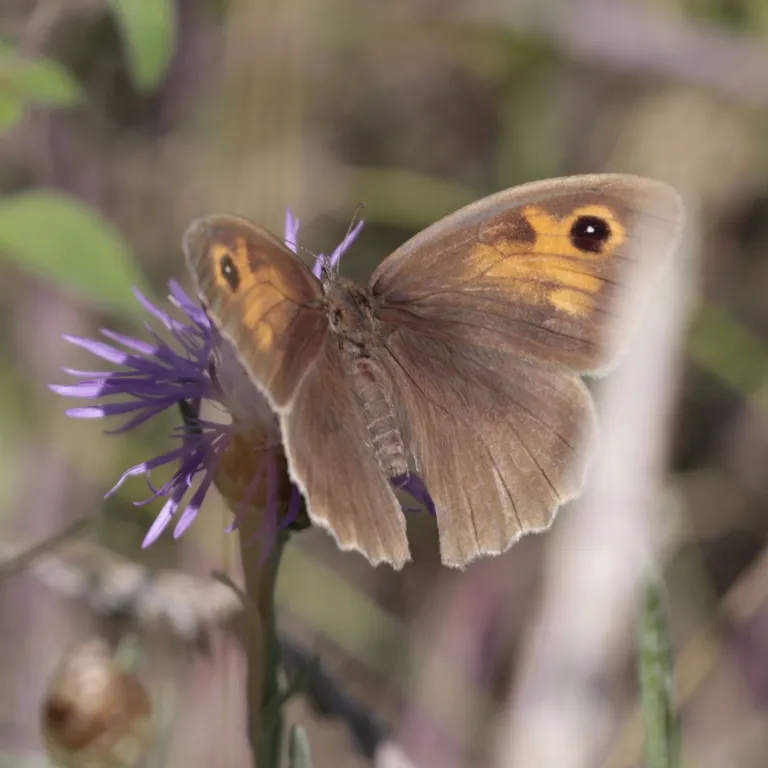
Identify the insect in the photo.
Maniola jurtina
